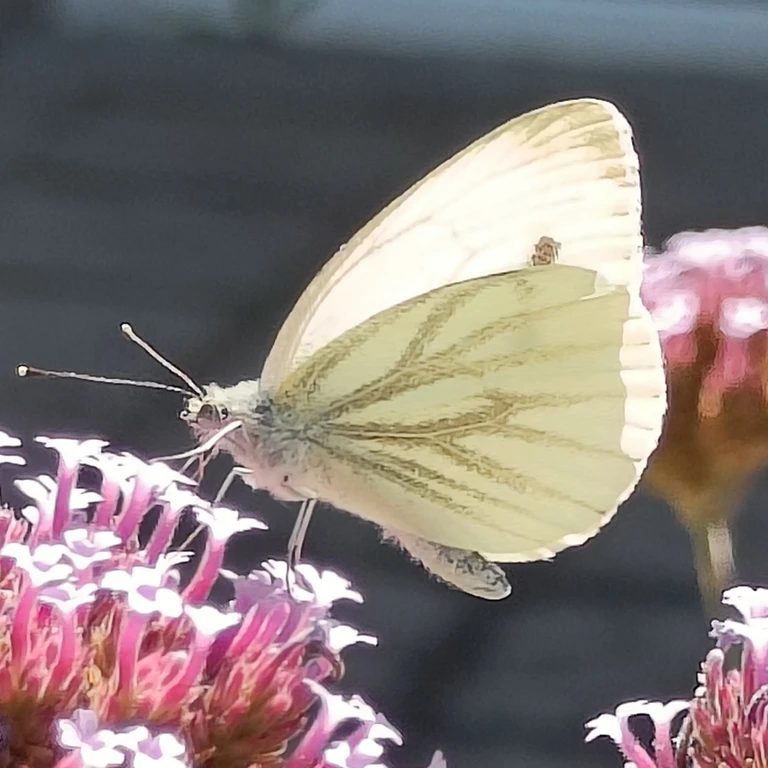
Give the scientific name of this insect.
Pieris napi
